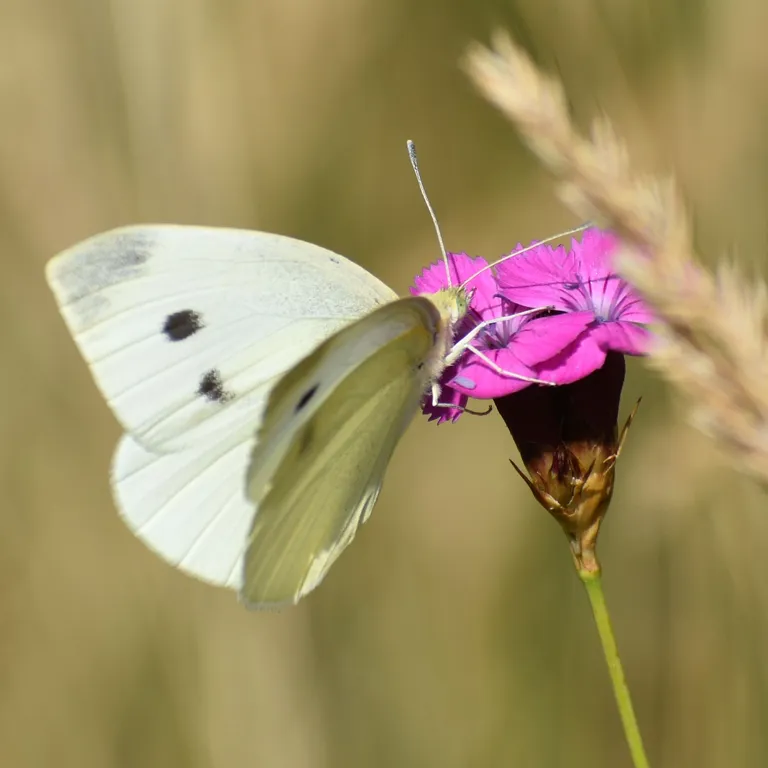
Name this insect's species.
Pieris rapae
